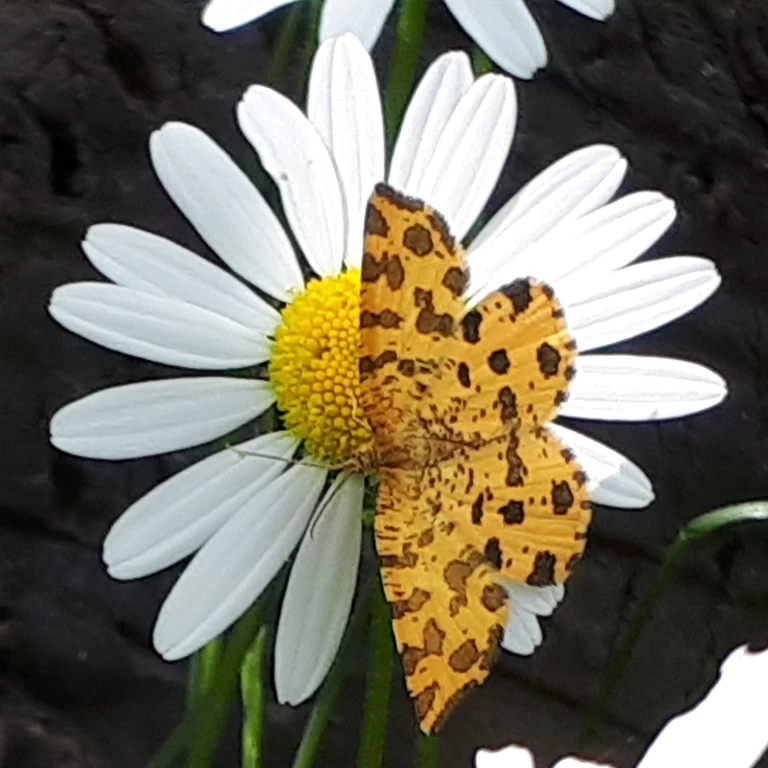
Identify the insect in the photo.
Pseudopanthera macularia
